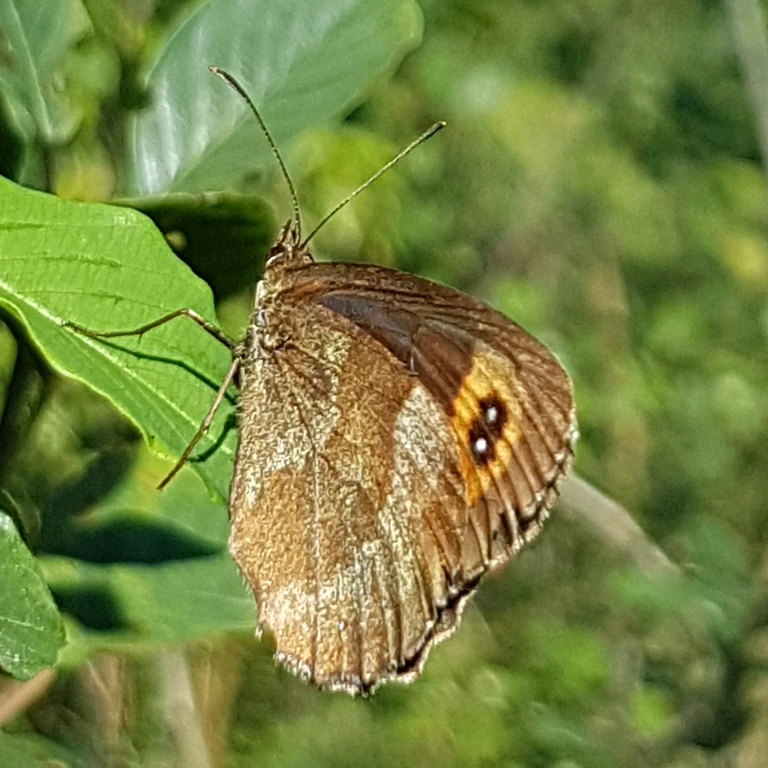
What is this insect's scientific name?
Erebia aethiops
